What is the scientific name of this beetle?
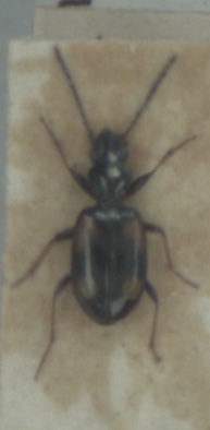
Bembidion illigeri
